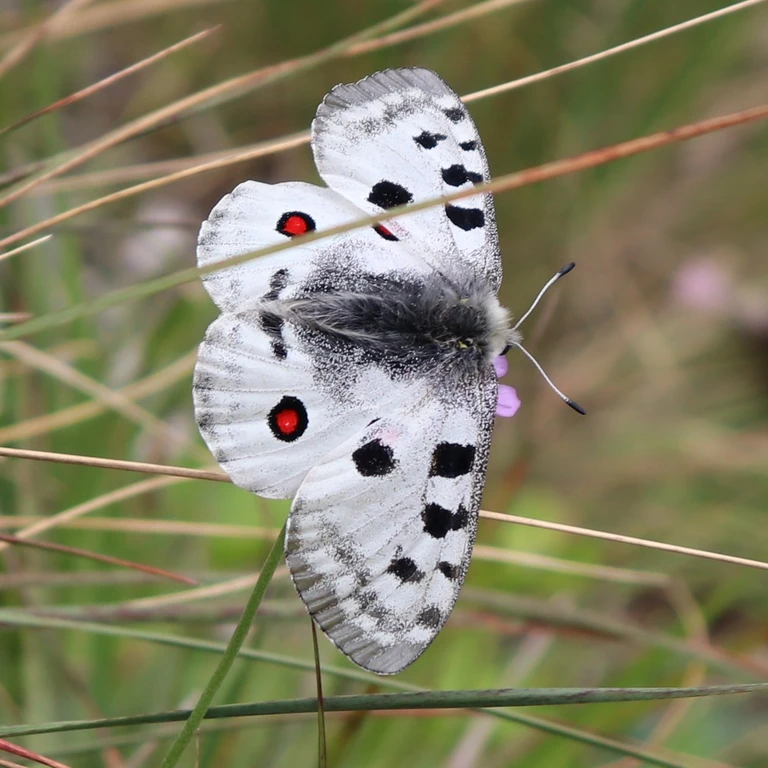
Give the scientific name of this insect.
Parnassius apollo
